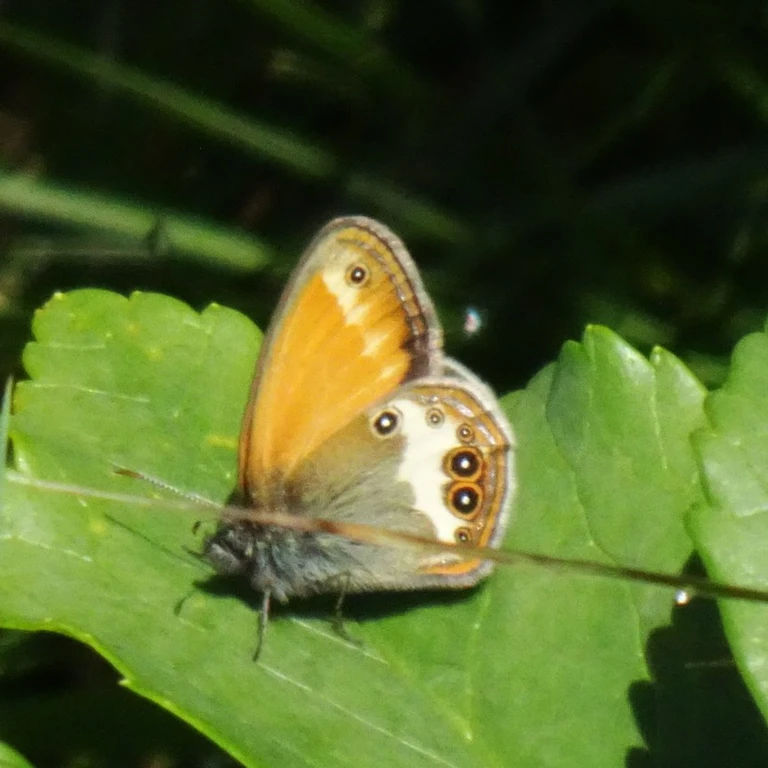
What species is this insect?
Coenonympha arcania
